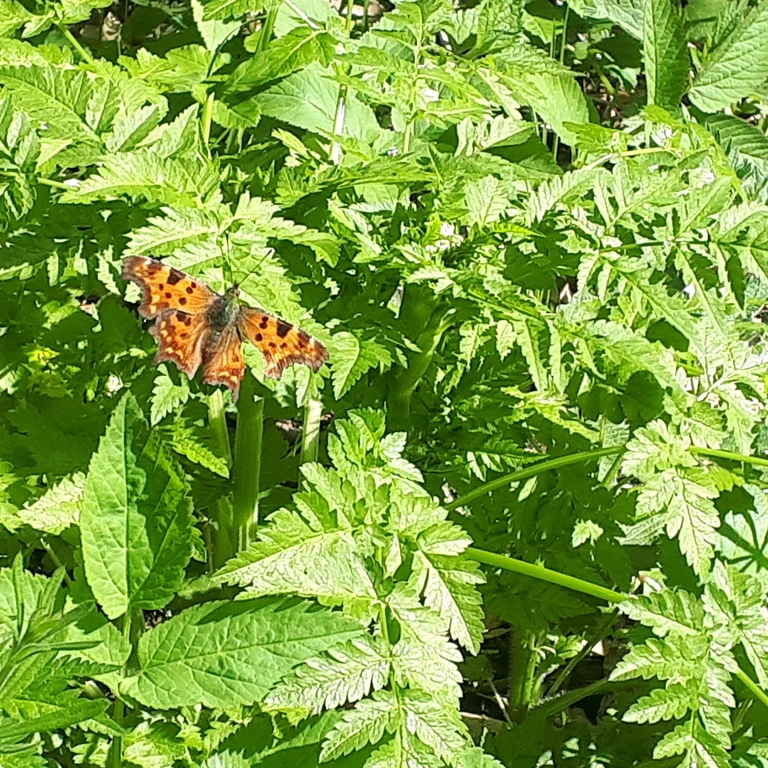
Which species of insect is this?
Polygonia c-album
